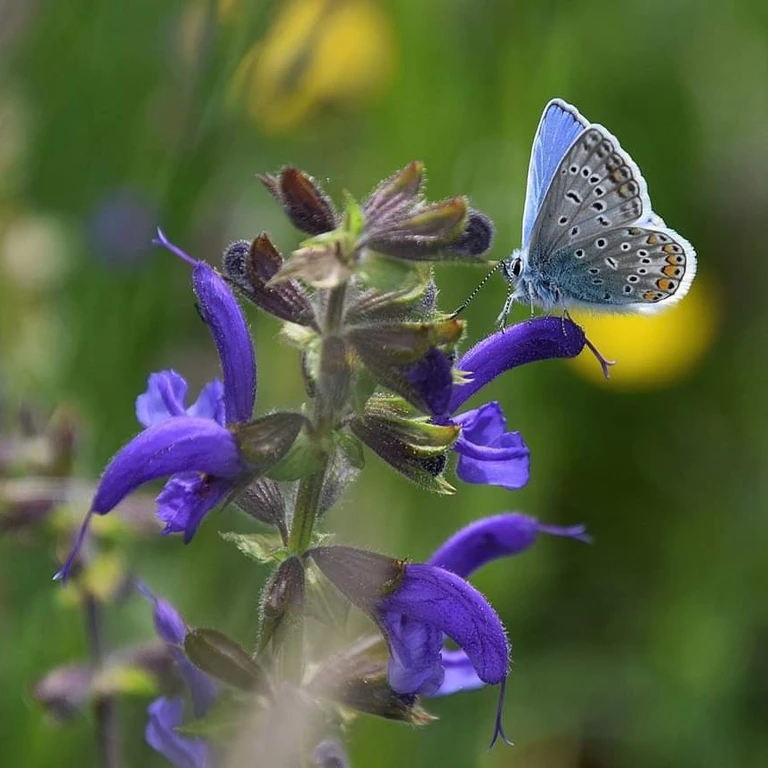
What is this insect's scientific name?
Polyommatus icarus
